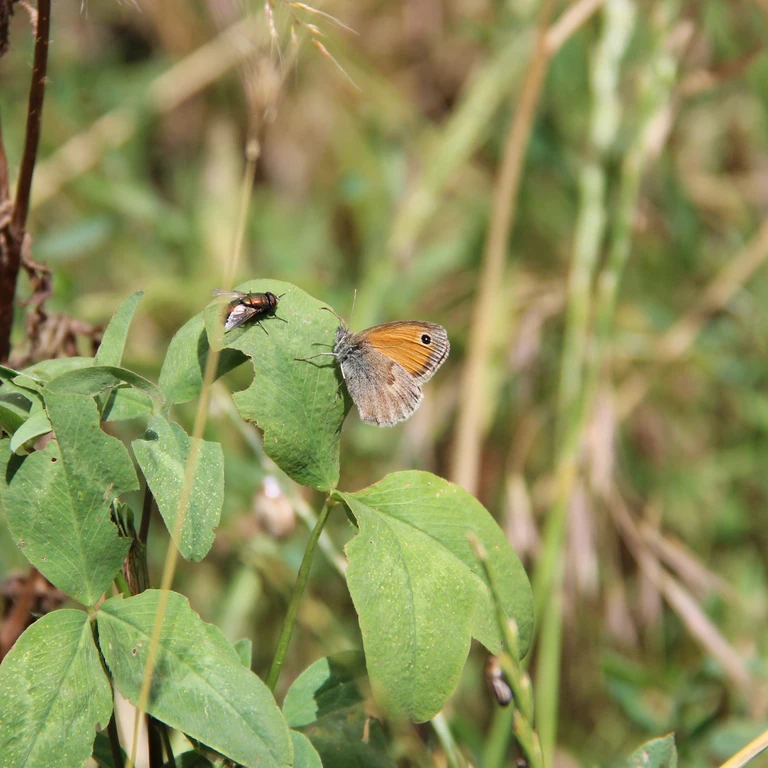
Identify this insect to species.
Coenonympha pamphilus
